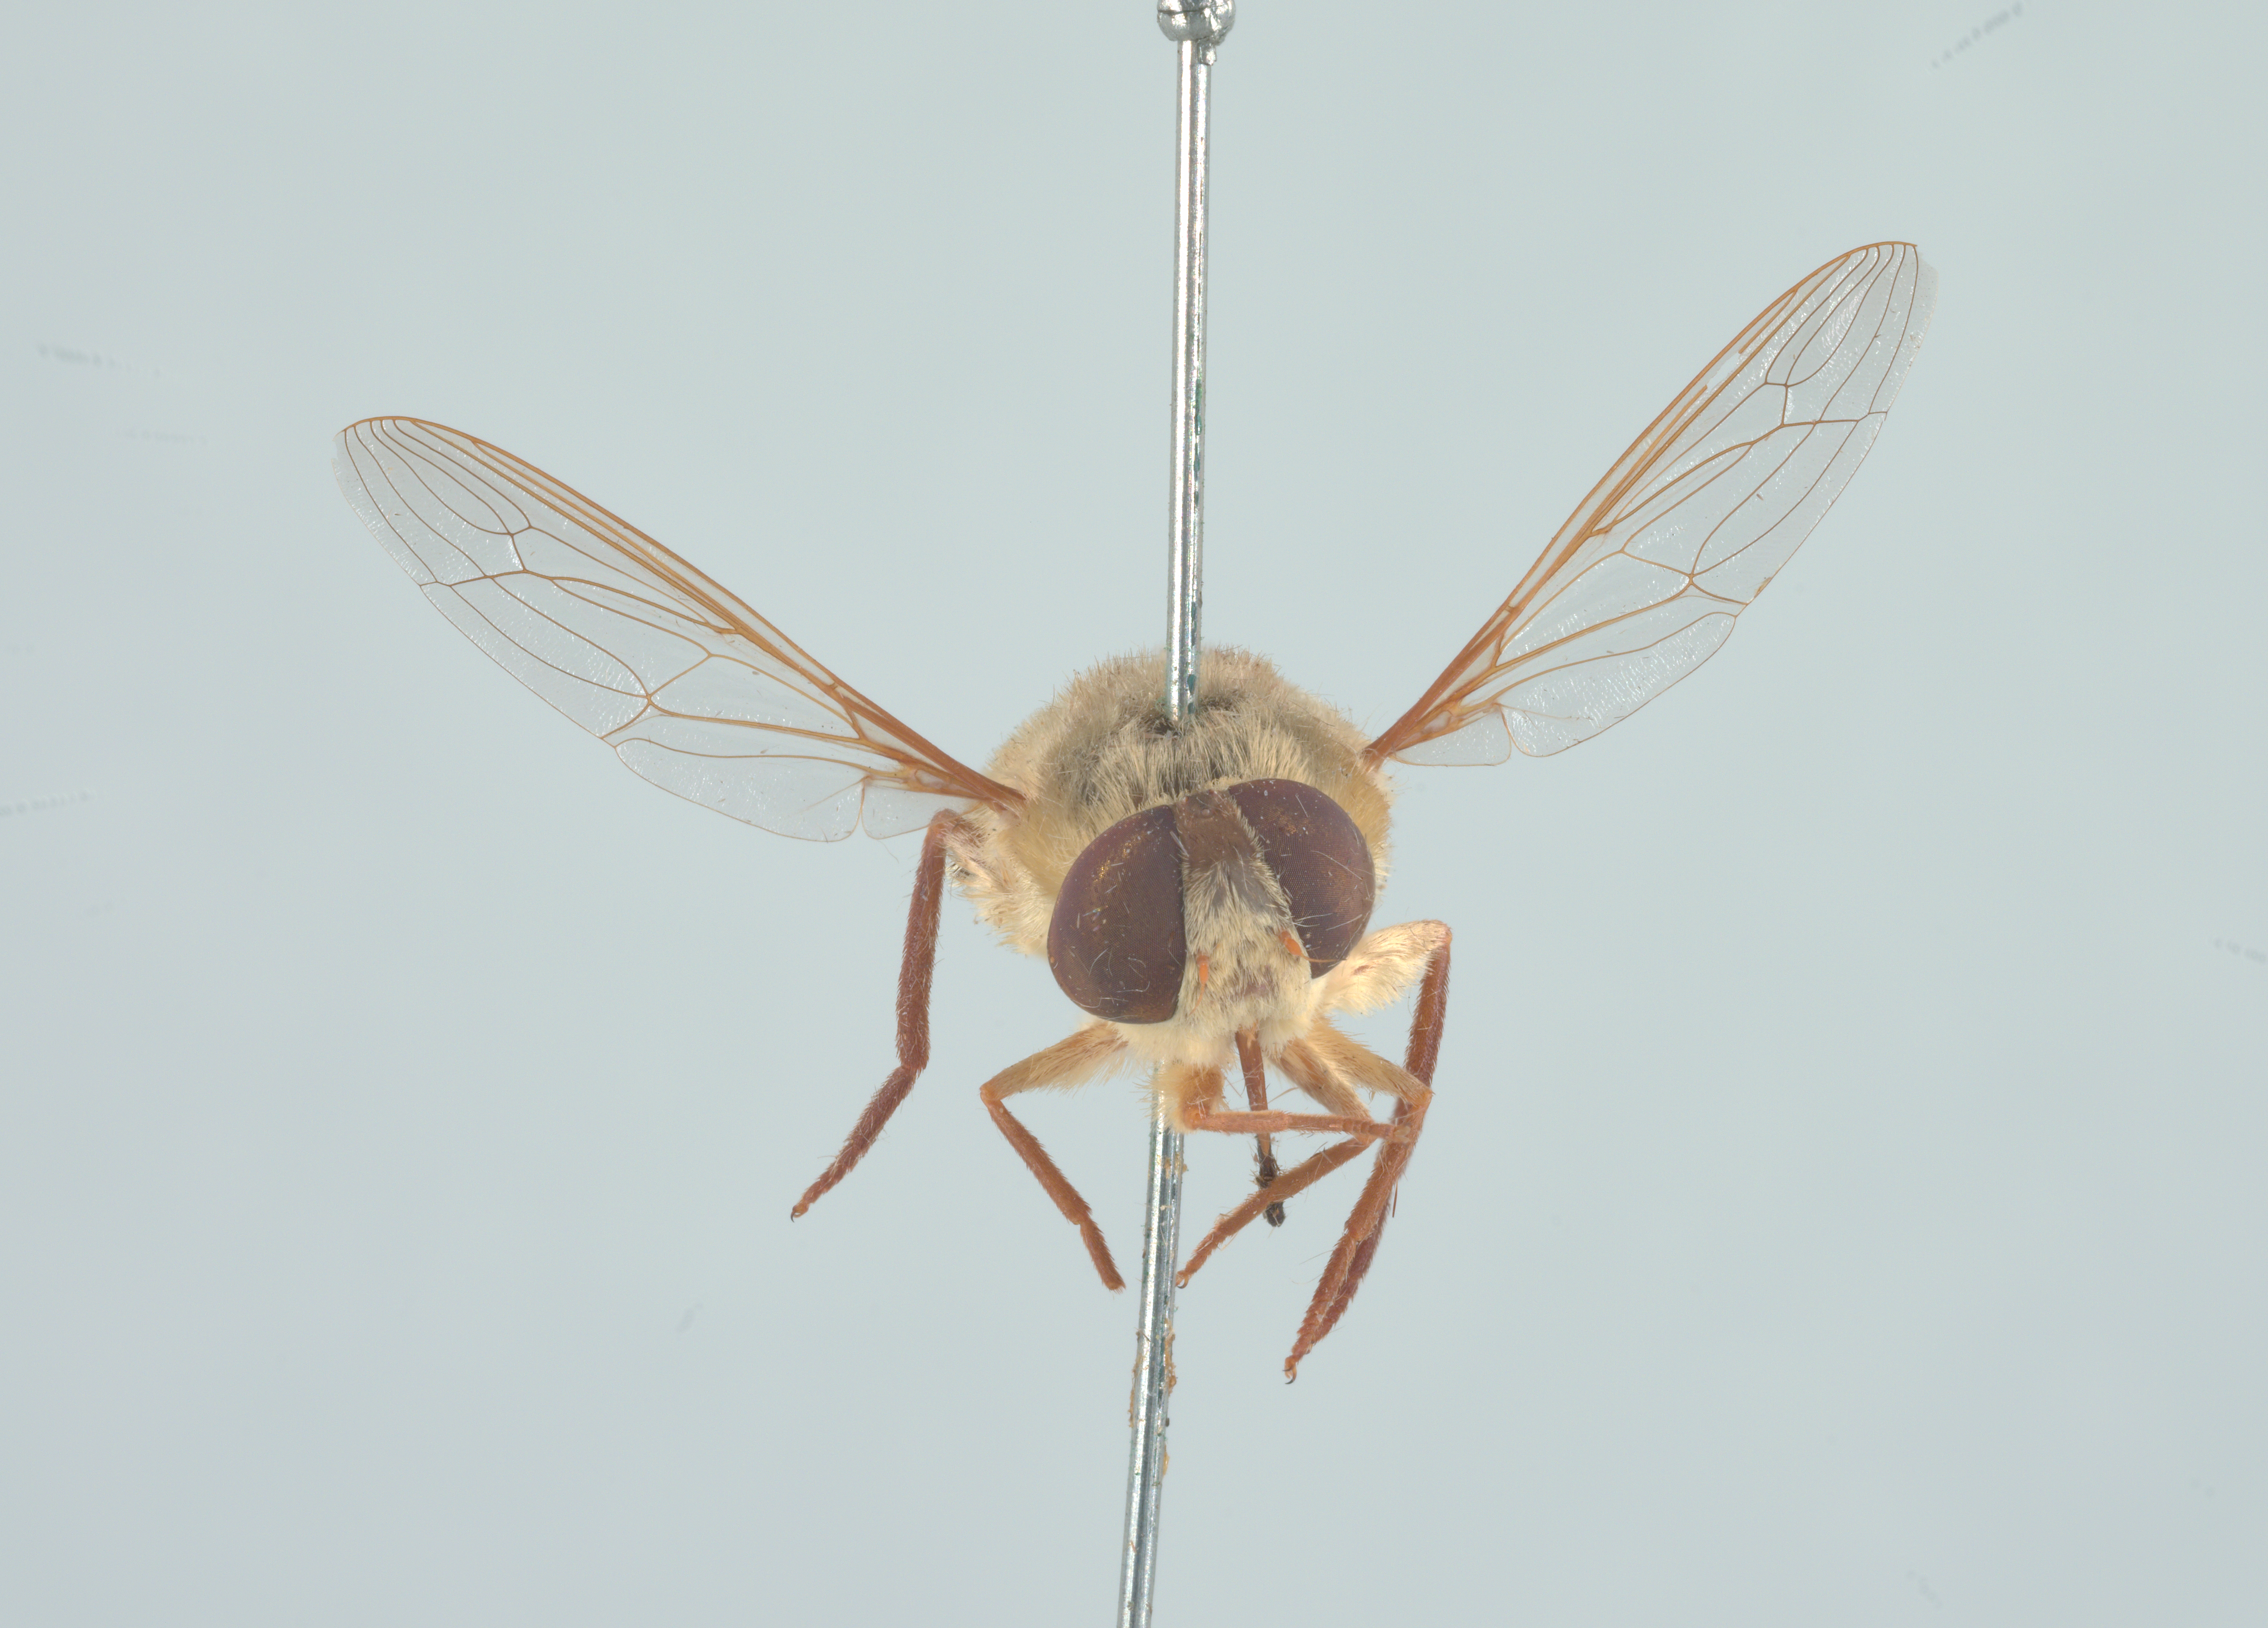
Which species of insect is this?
Neorhynchocephalus volaticus
